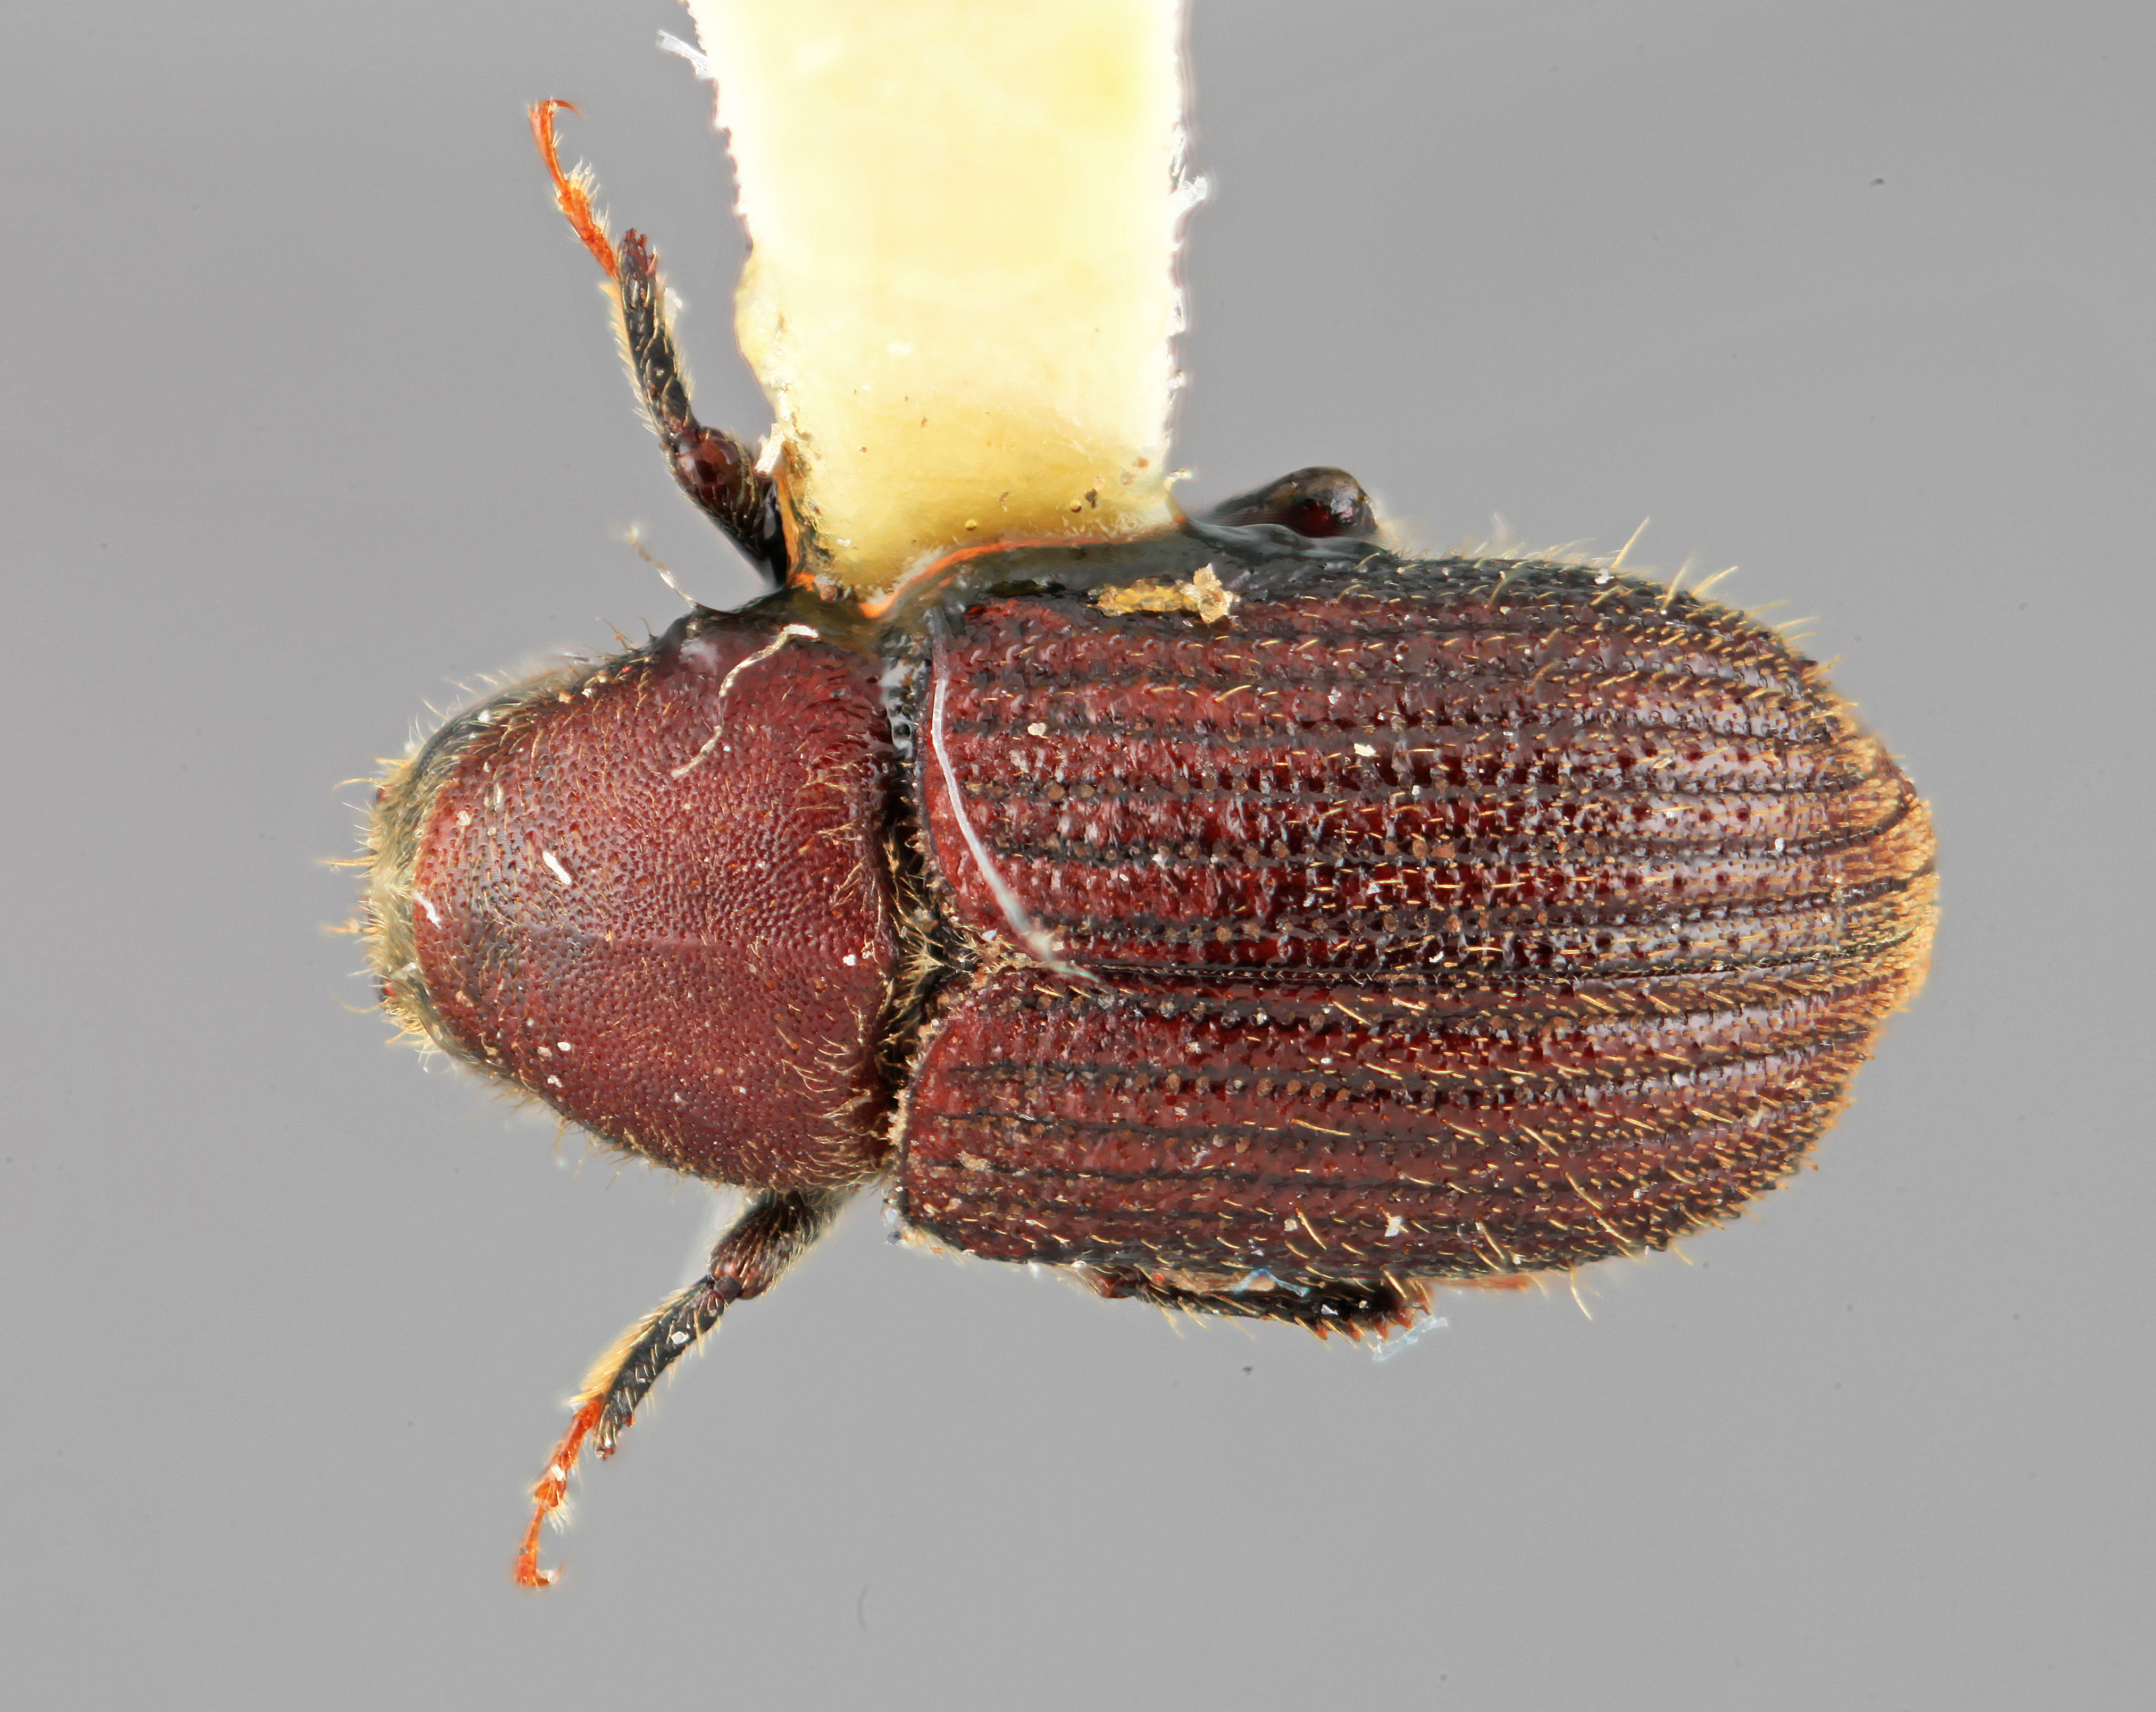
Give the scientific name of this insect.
Phloeotribus atavus
